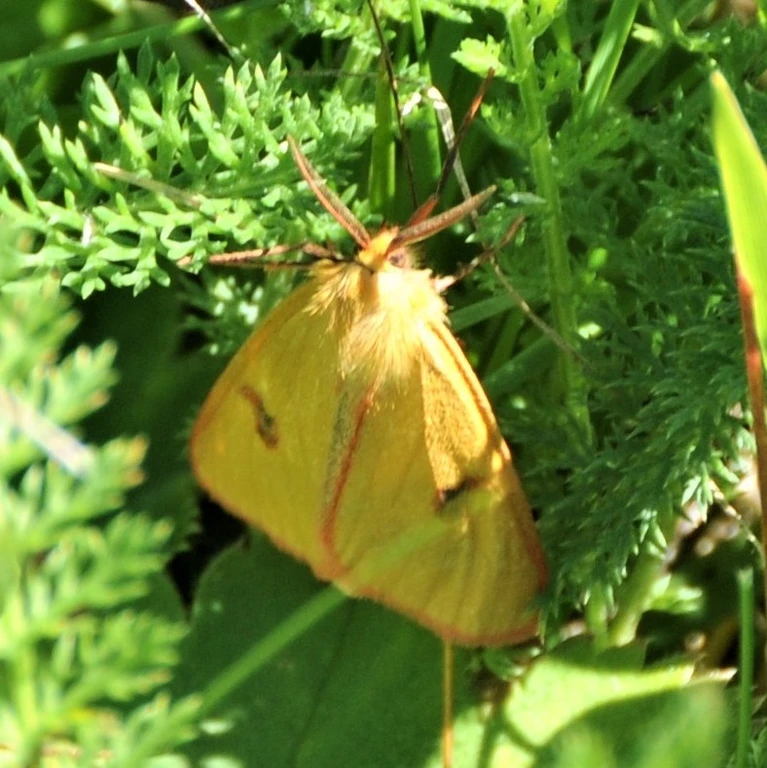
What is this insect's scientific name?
Diacrisia sannio
